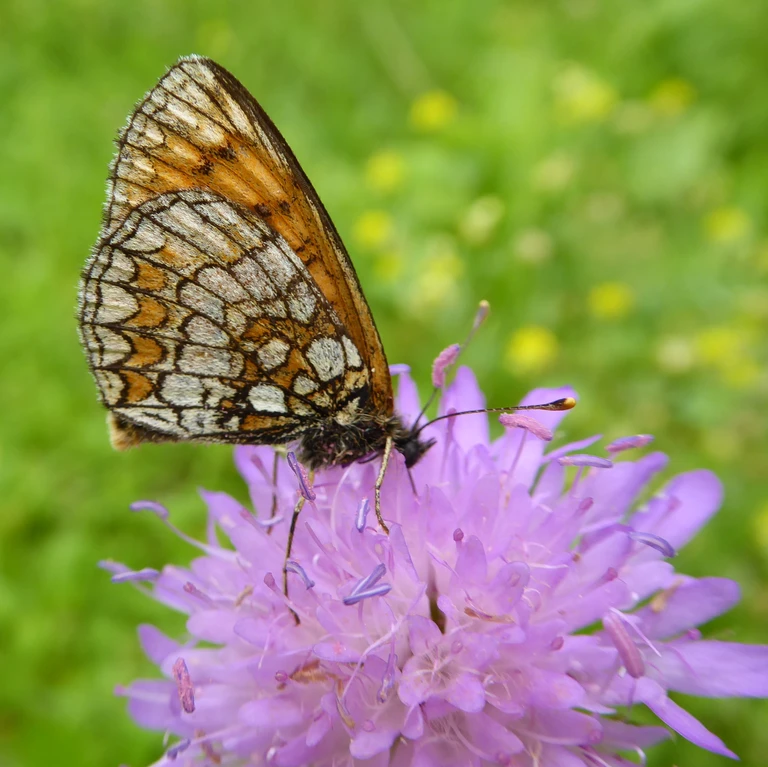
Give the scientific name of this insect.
Melitaea athalia
